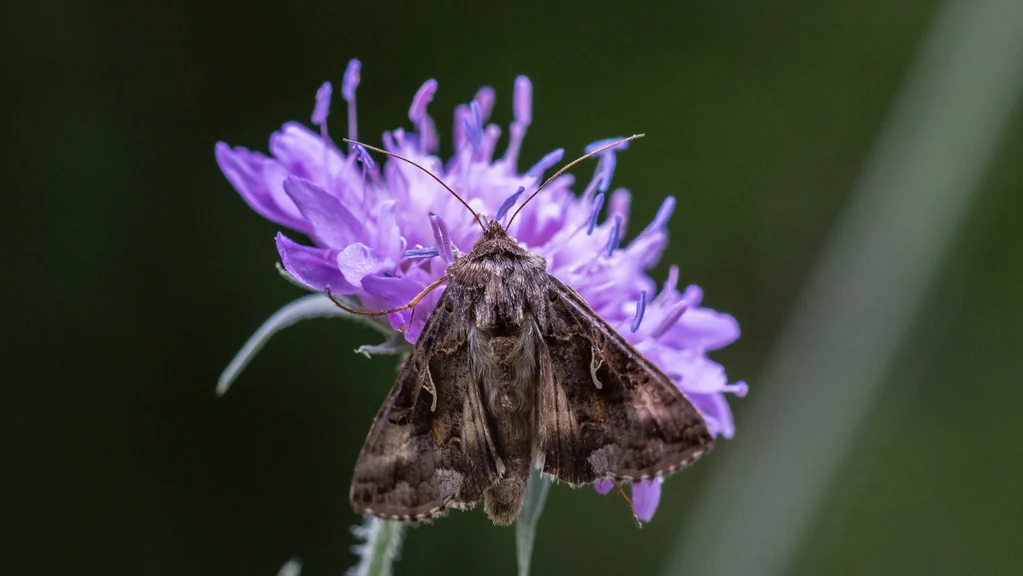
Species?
Autographa gamma
